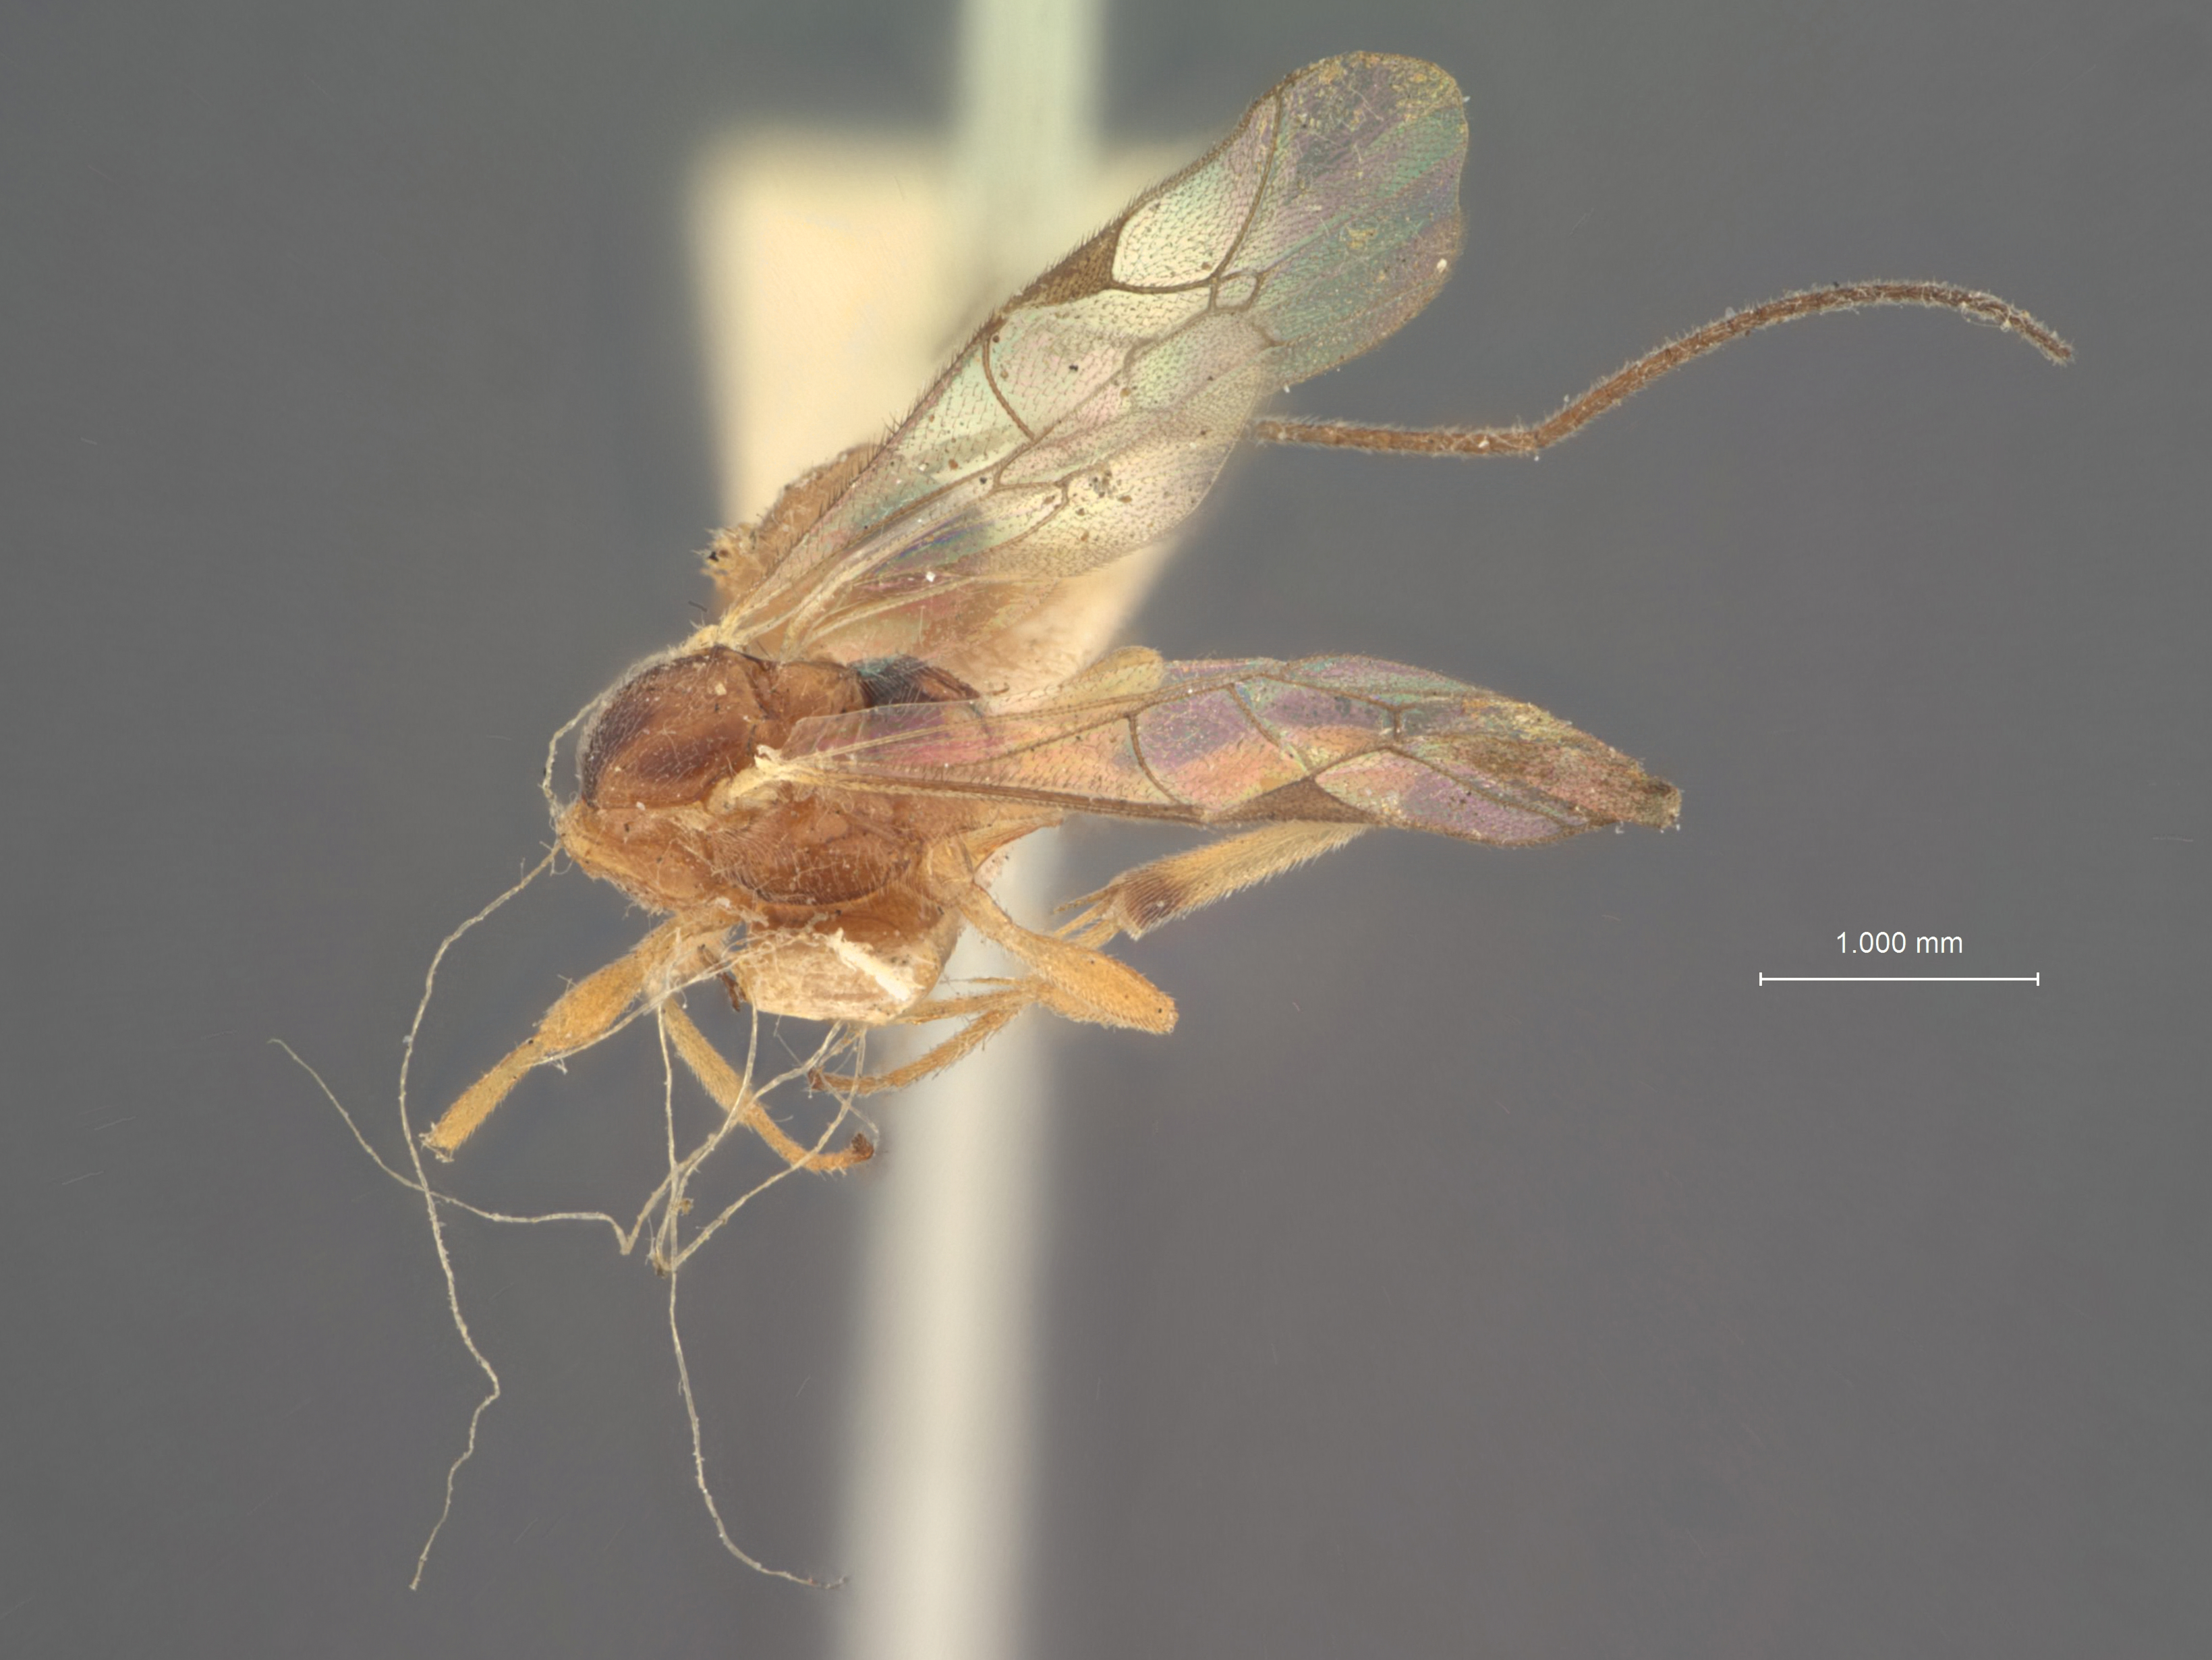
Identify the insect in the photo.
Stictopisthus floridanus
